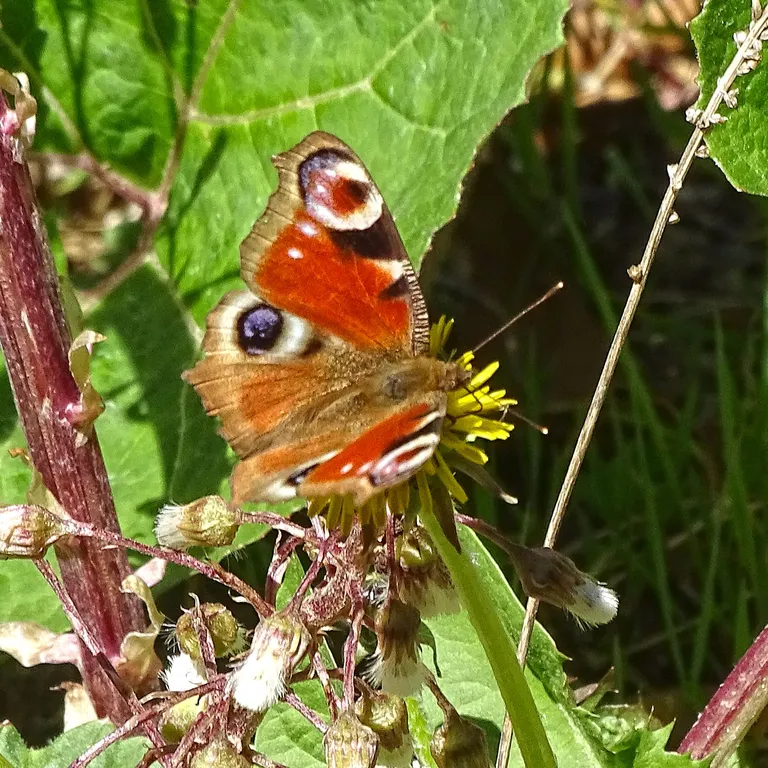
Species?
Aglais io
